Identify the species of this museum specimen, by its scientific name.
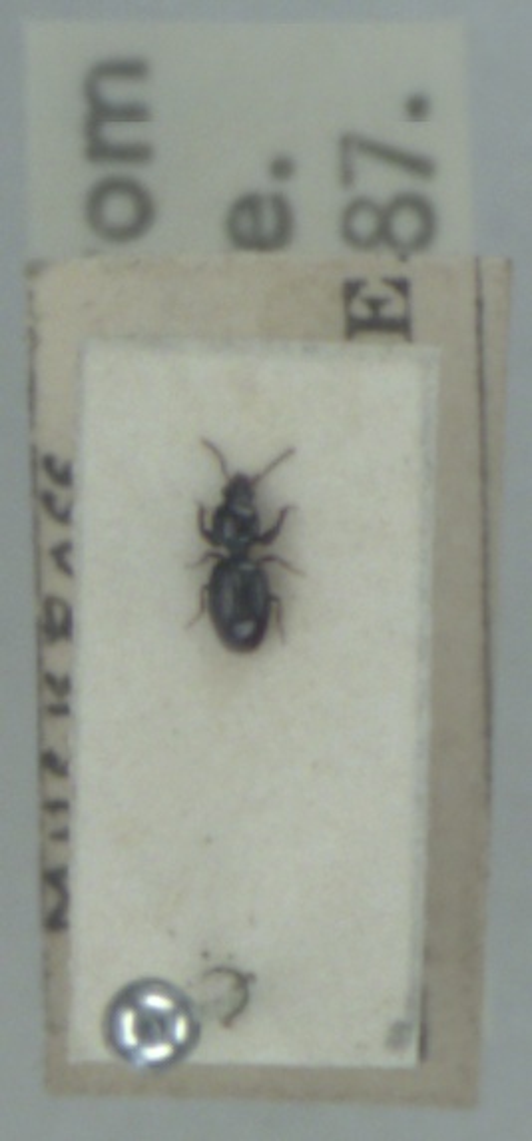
Dyschirius globosus
